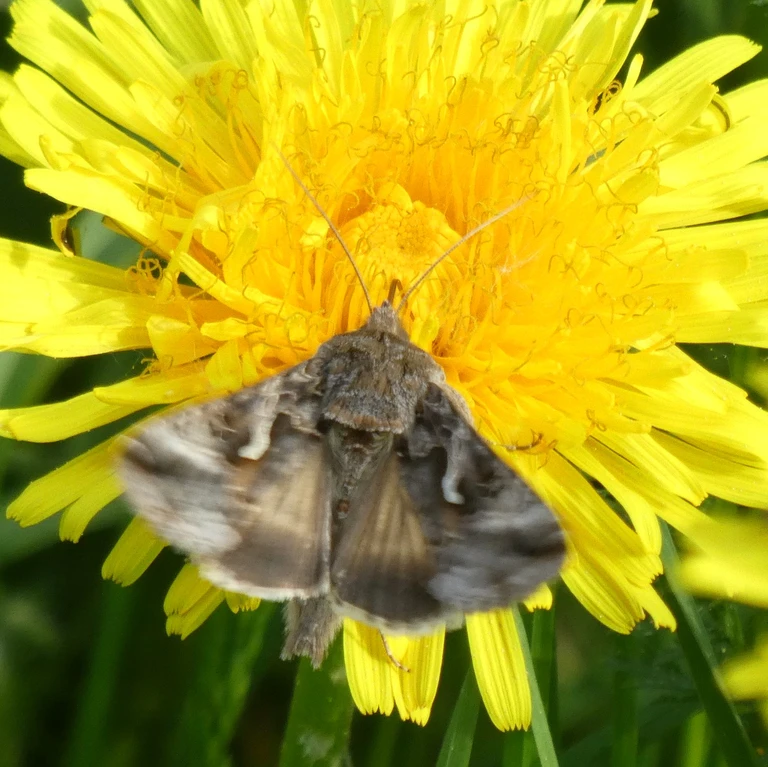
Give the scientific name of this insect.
Autographa gamma
